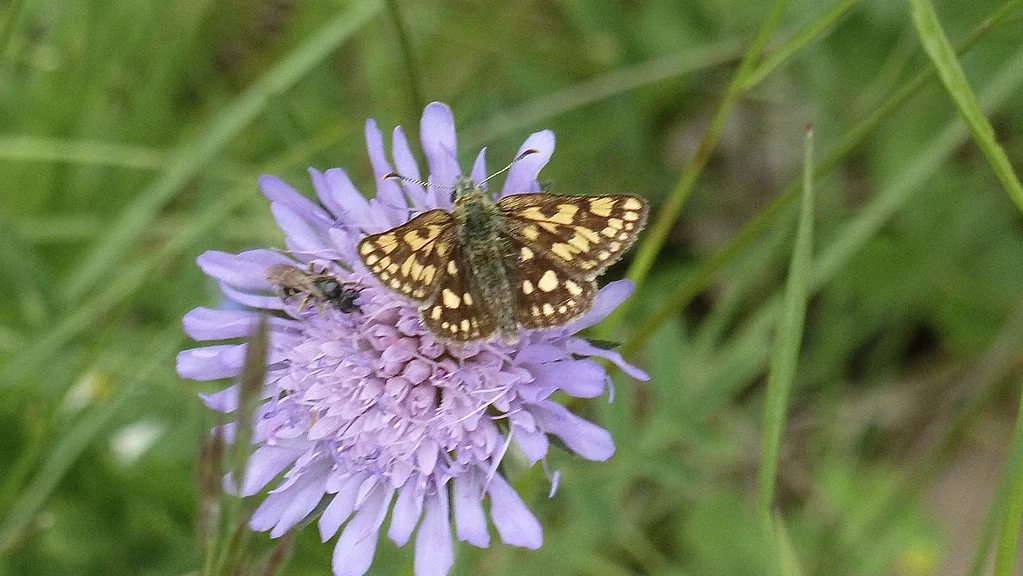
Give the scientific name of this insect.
Carterocephalus palaemon
